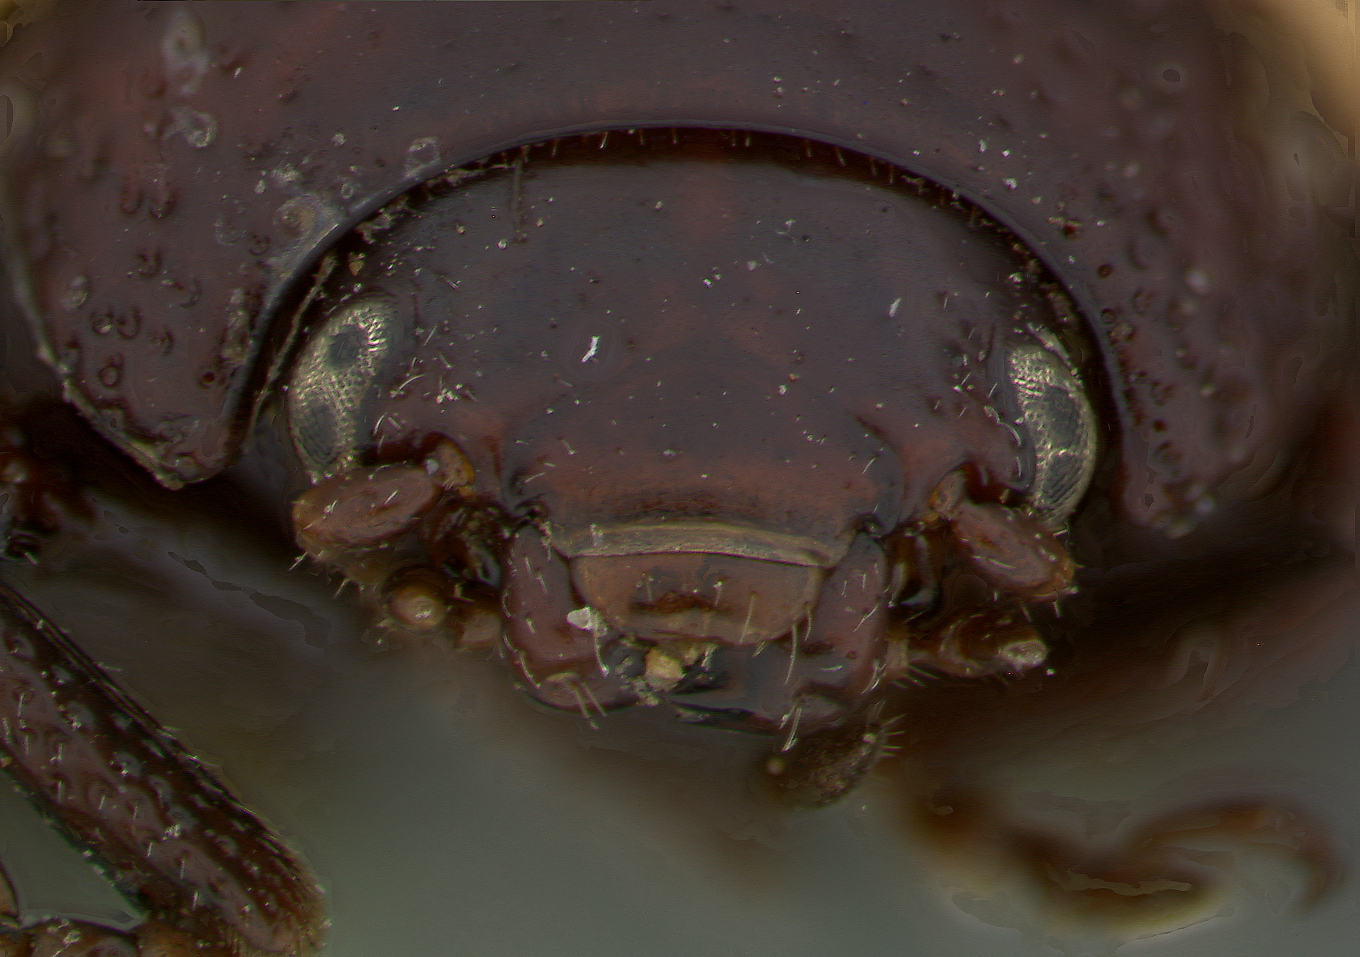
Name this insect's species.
Chrysomela cephalanthi
